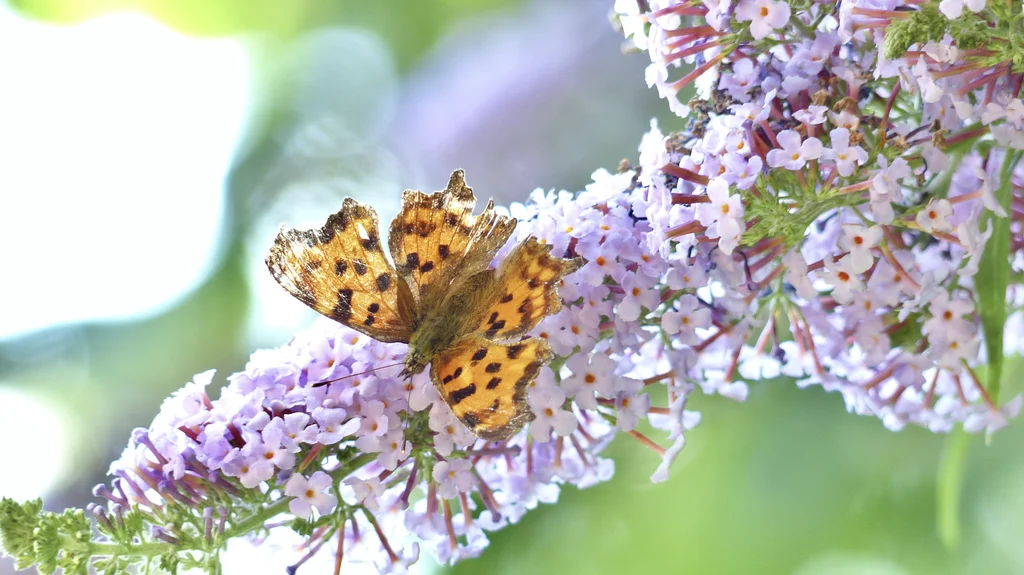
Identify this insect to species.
Polygonia c-album
